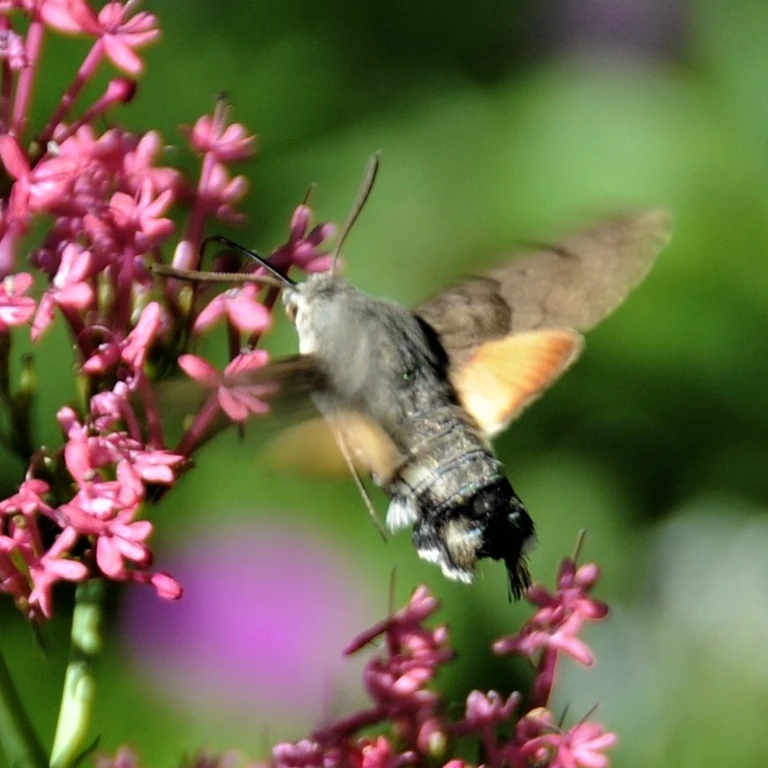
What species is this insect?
Macroglossum stellatarum
